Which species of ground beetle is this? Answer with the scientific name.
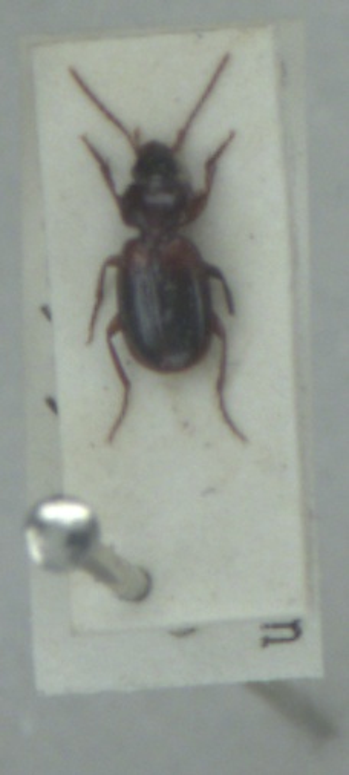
Masoreus wetterhallii
